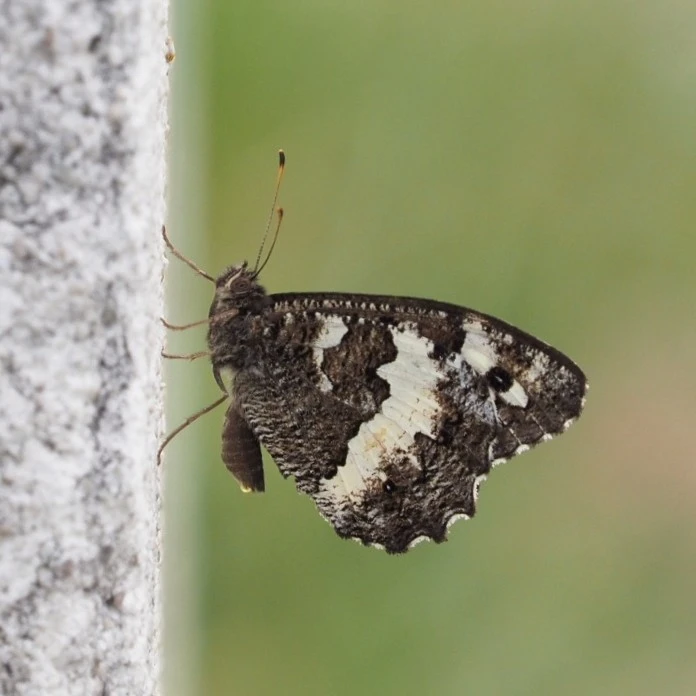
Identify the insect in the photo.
Brintesia circe
